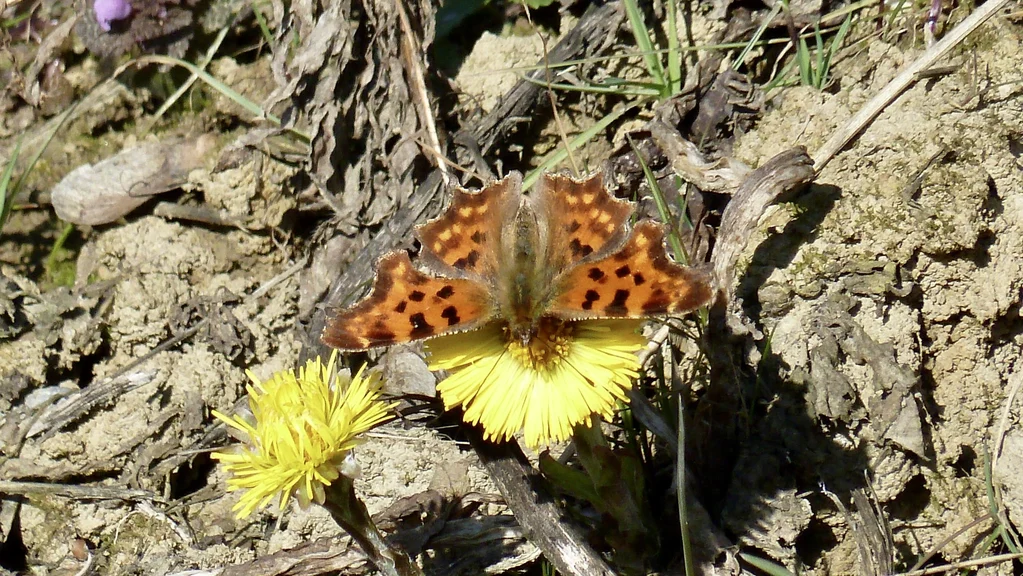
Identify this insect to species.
Polygonia c-album
